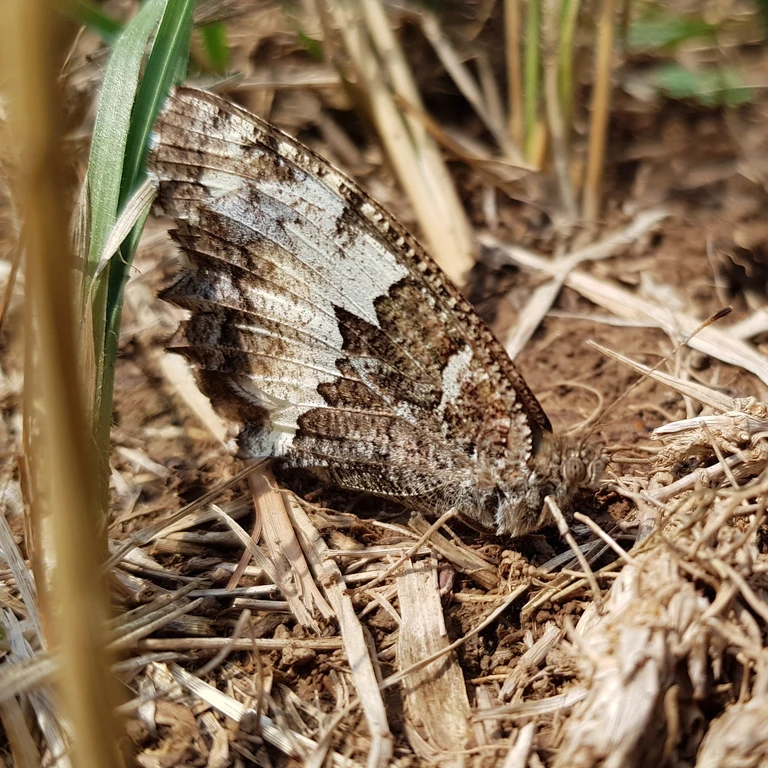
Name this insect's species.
Brintesia circe
